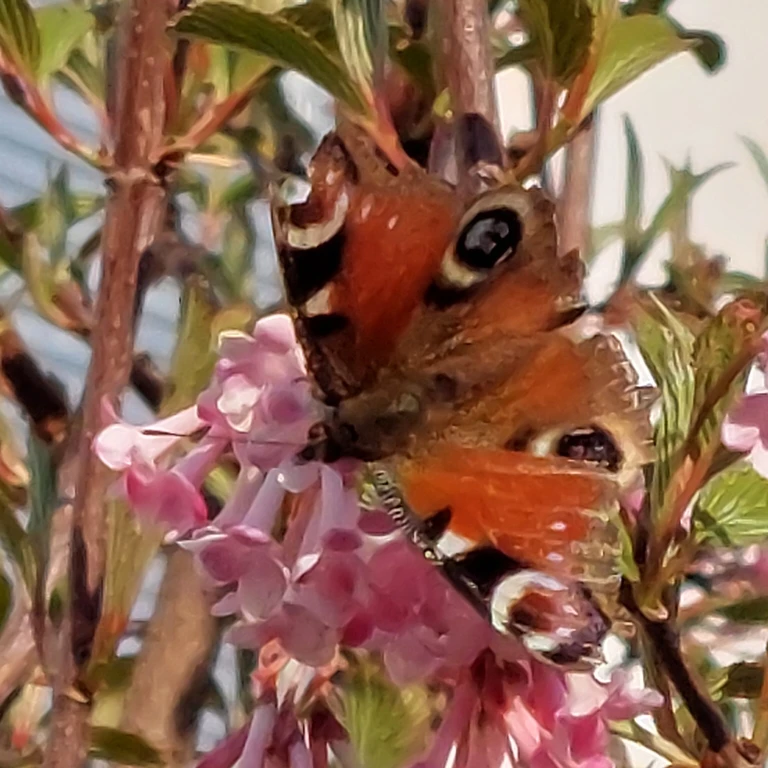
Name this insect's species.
Aglais io
